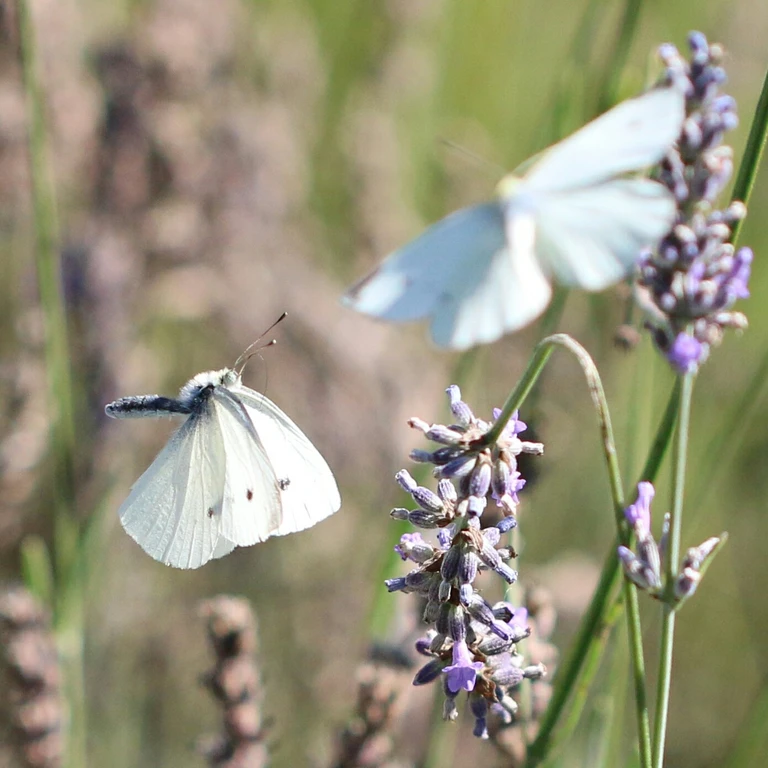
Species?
Pieris rapae
